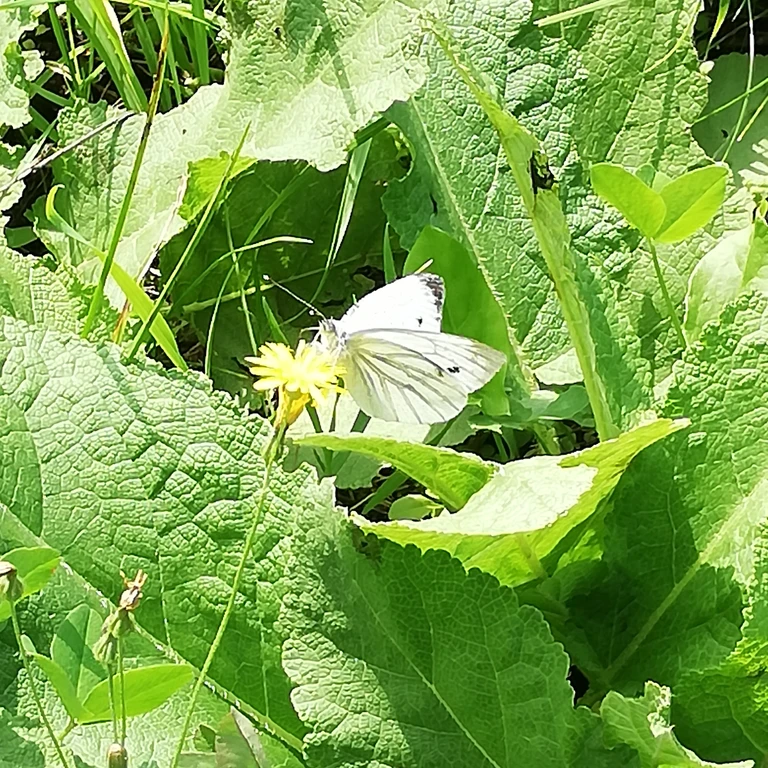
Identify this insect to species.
Pieris napi
